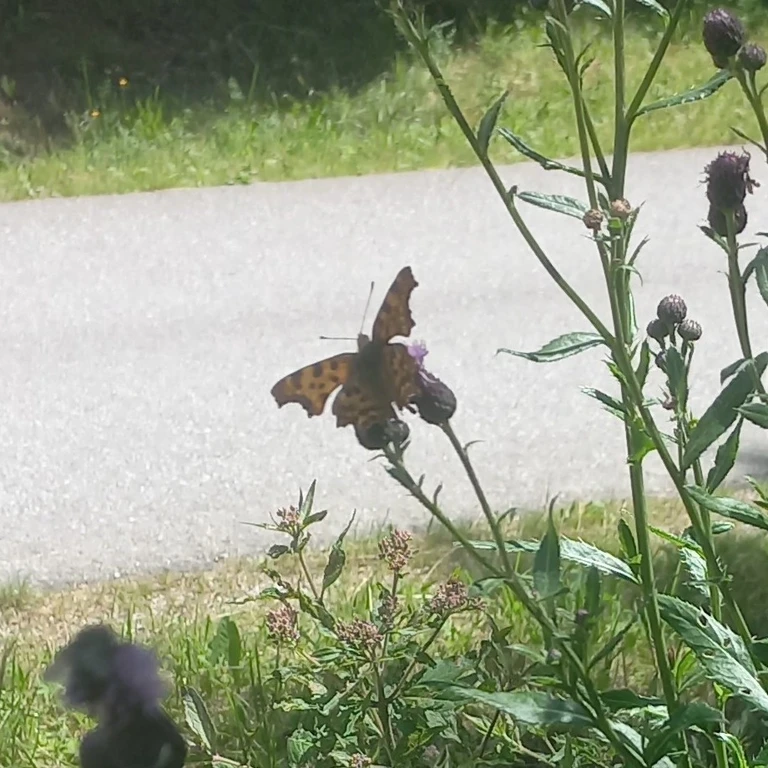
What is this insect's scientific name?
Polygonia c-album
